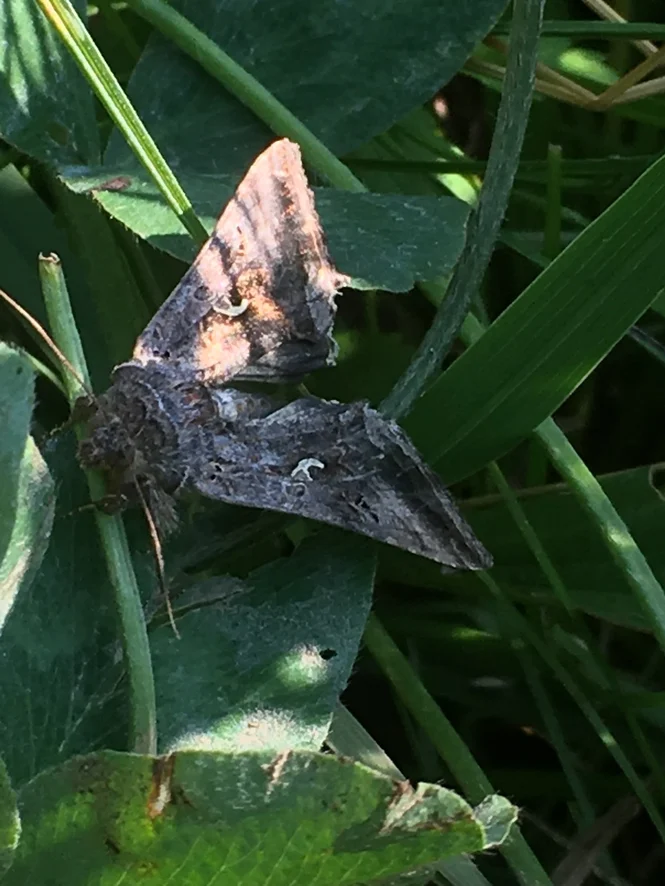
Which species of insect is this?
Autographa gamma
